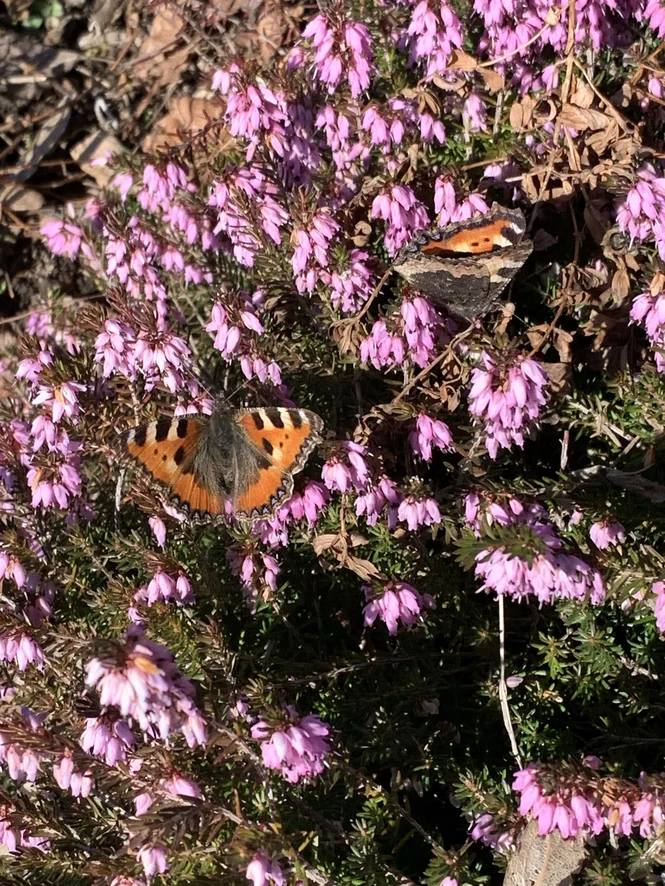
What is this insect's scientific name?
Aglais urticae
